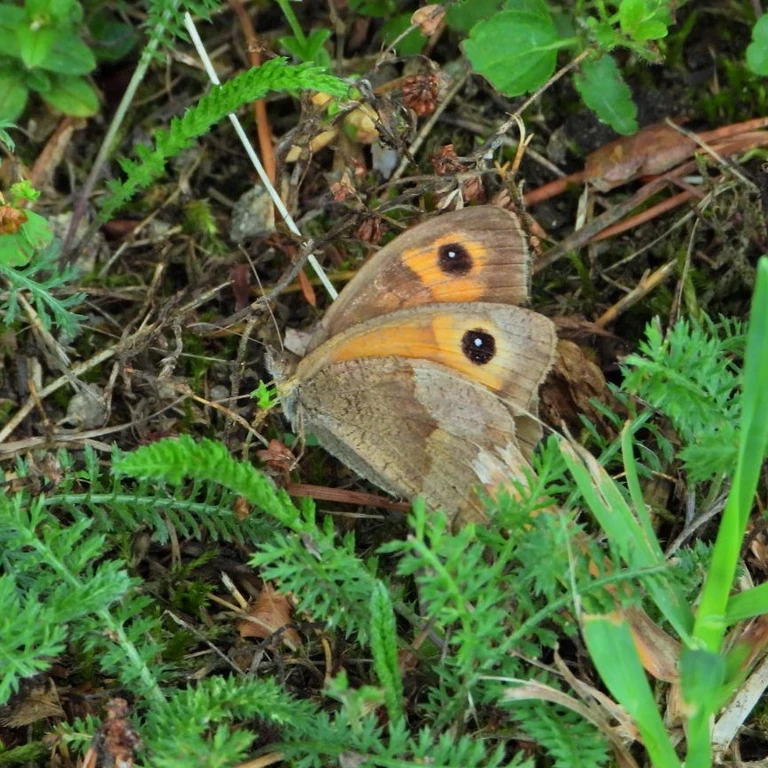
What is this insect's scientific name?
Maniola jurtina
